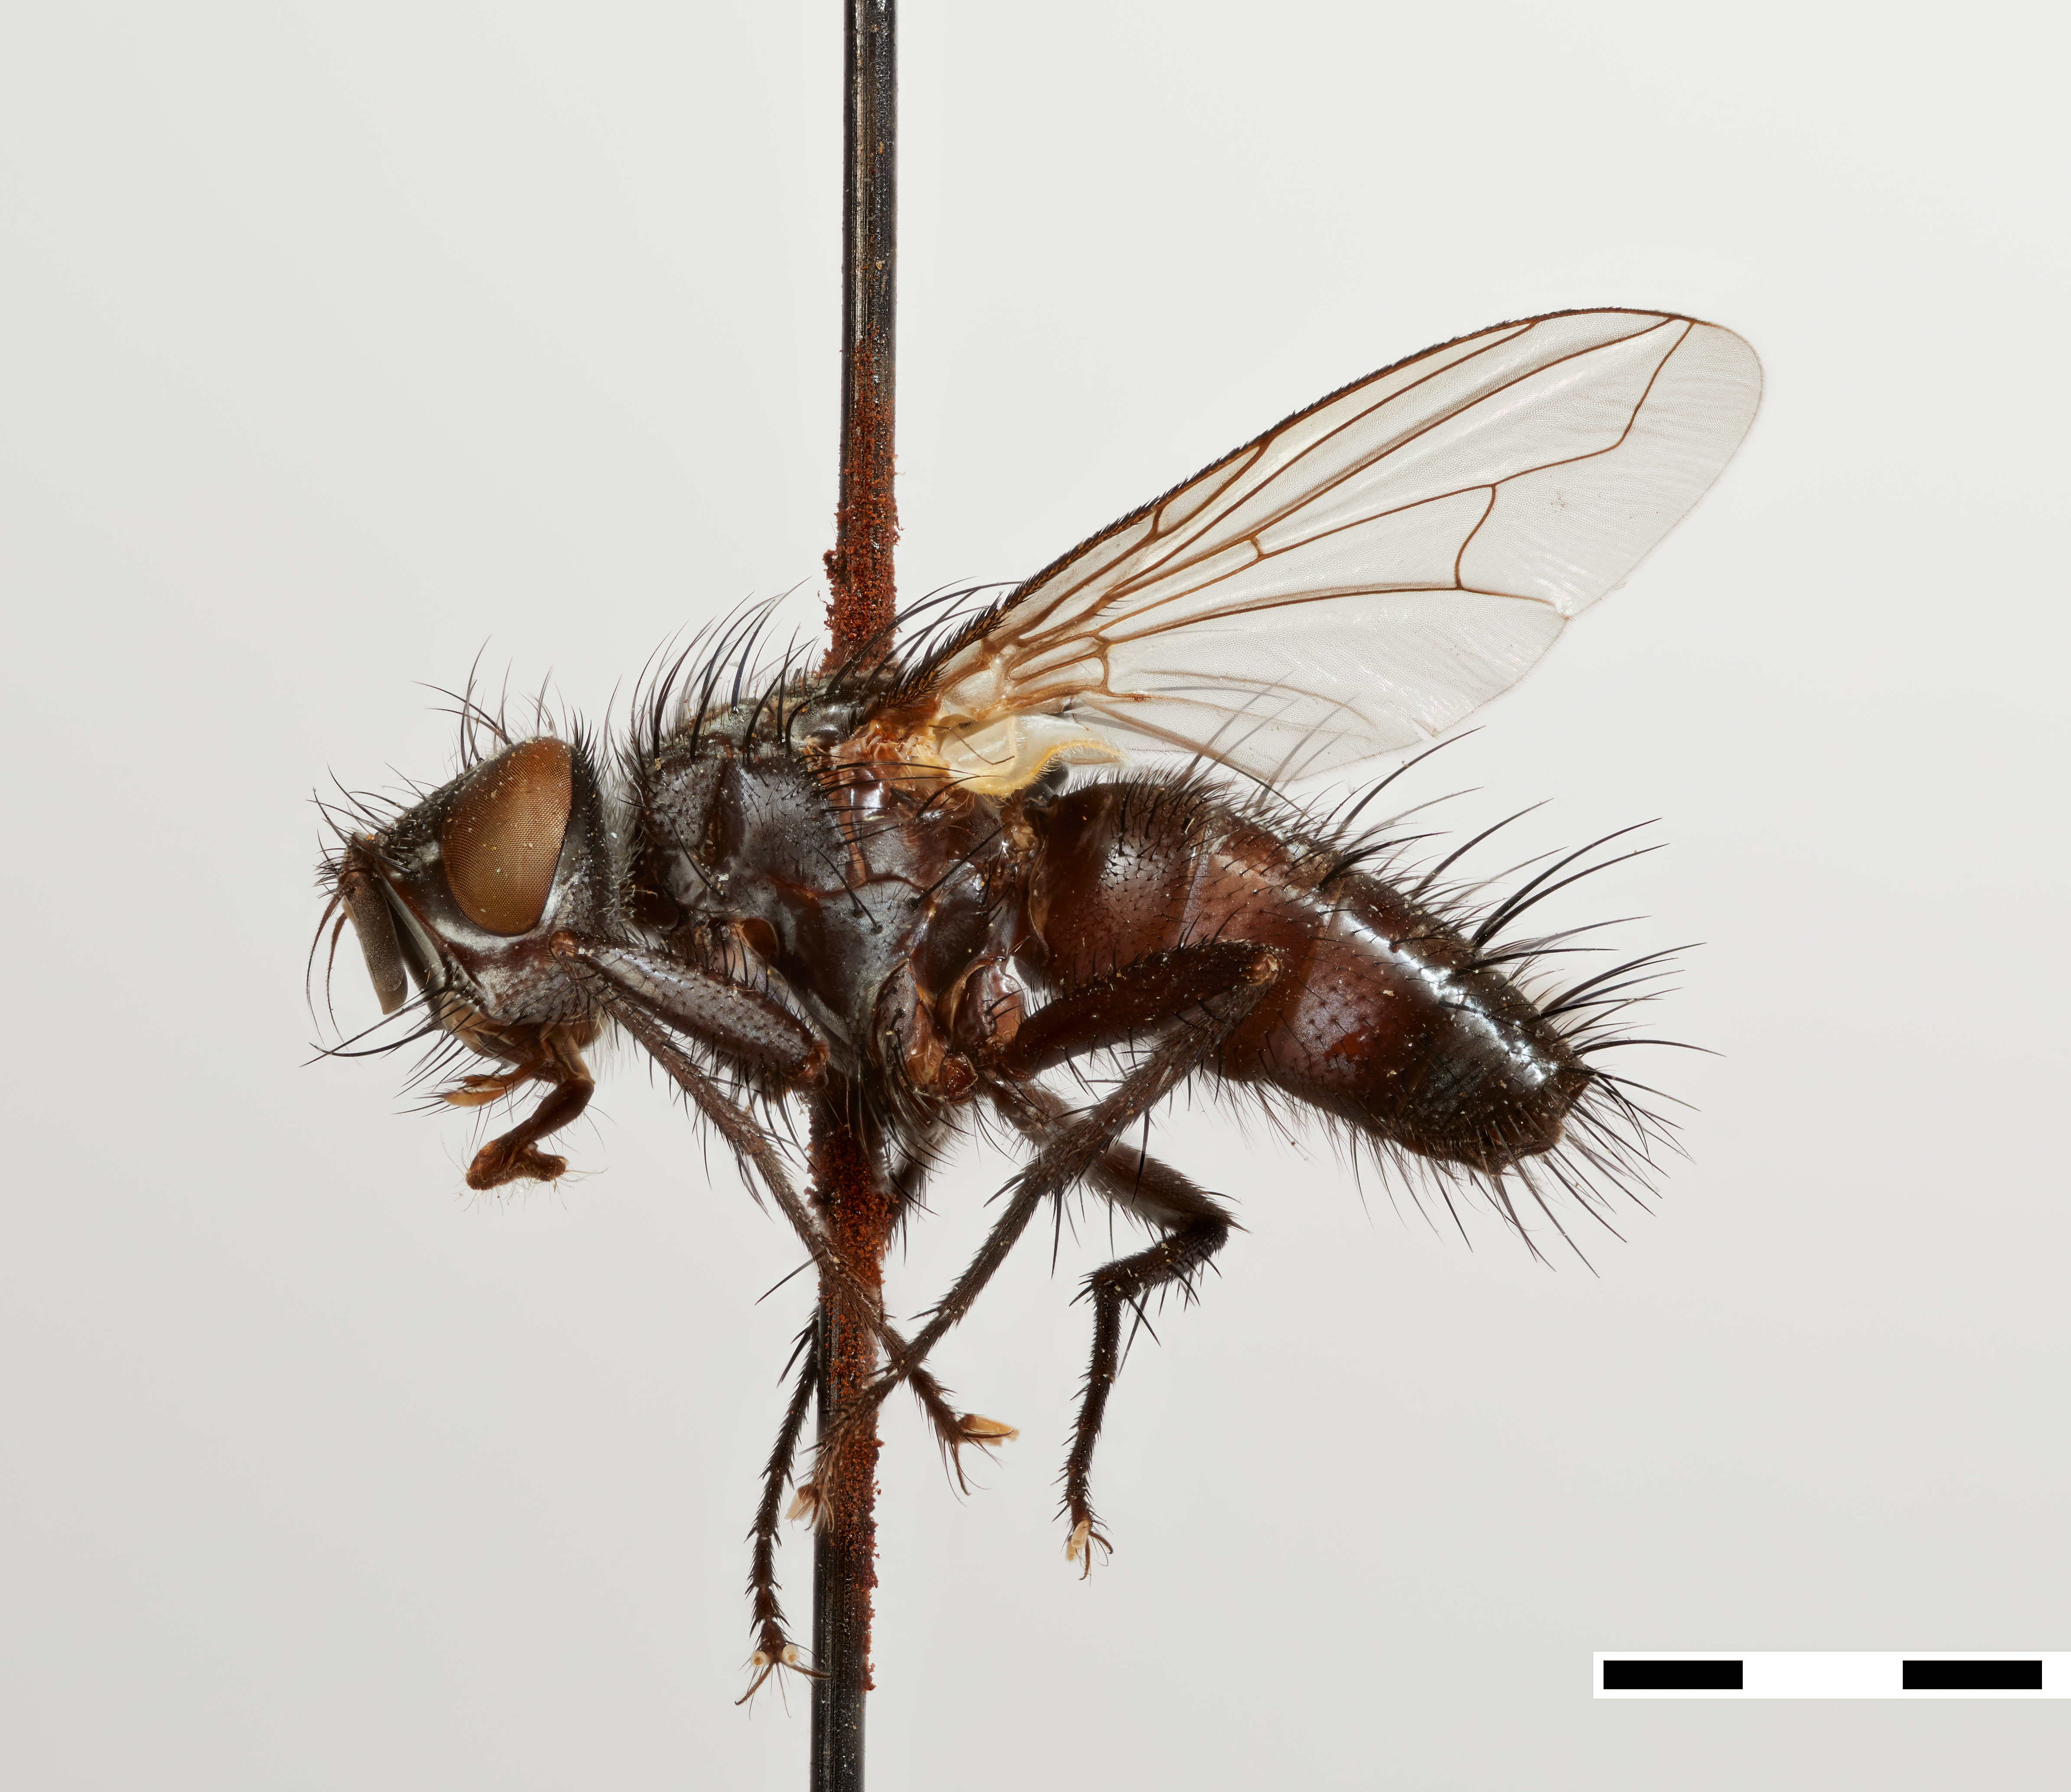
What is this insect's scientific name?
Eudexodes eggeri
